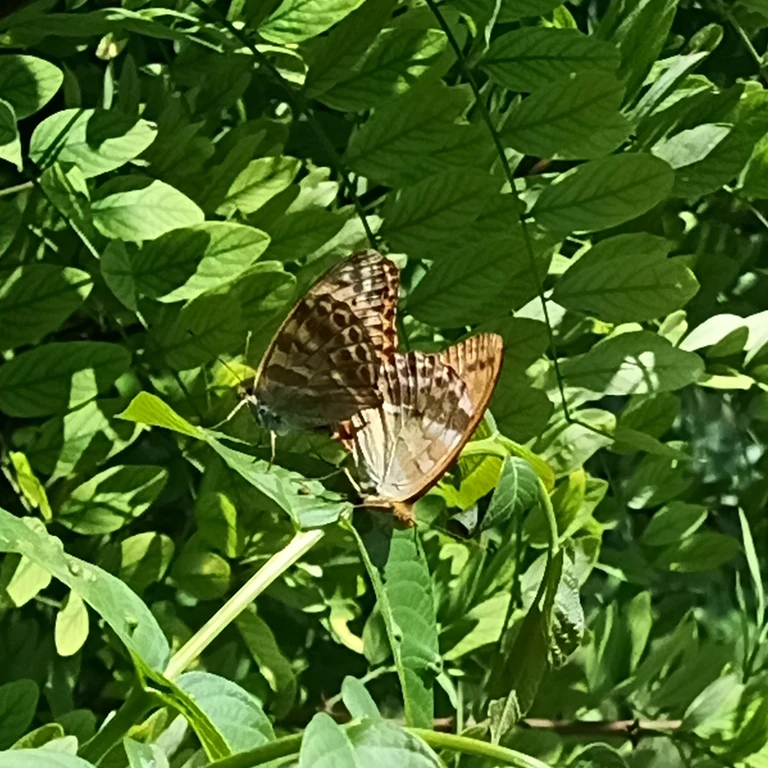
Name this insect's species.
Argynnis paphia
